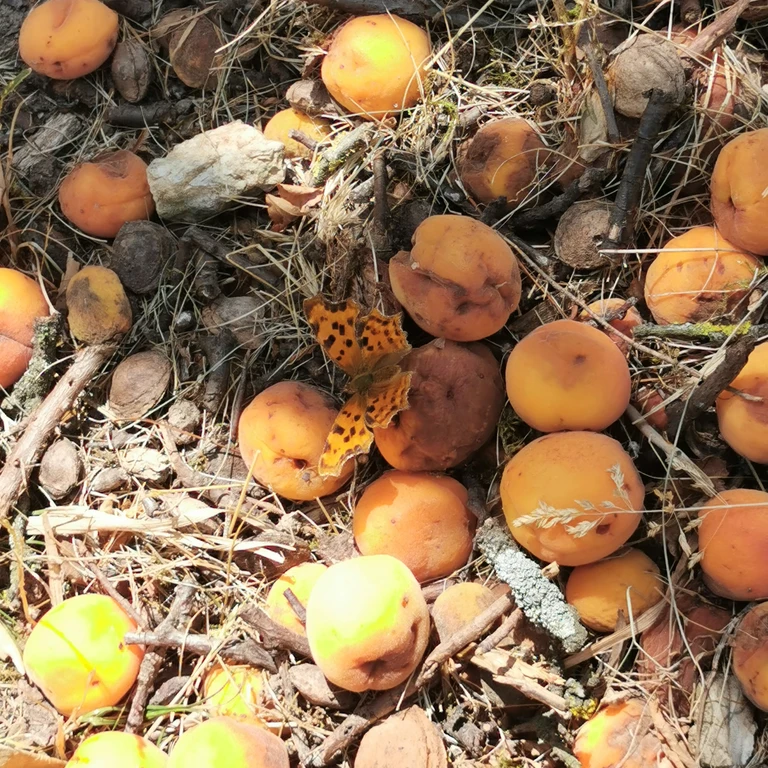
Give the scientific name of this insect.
Polygonia c-album
